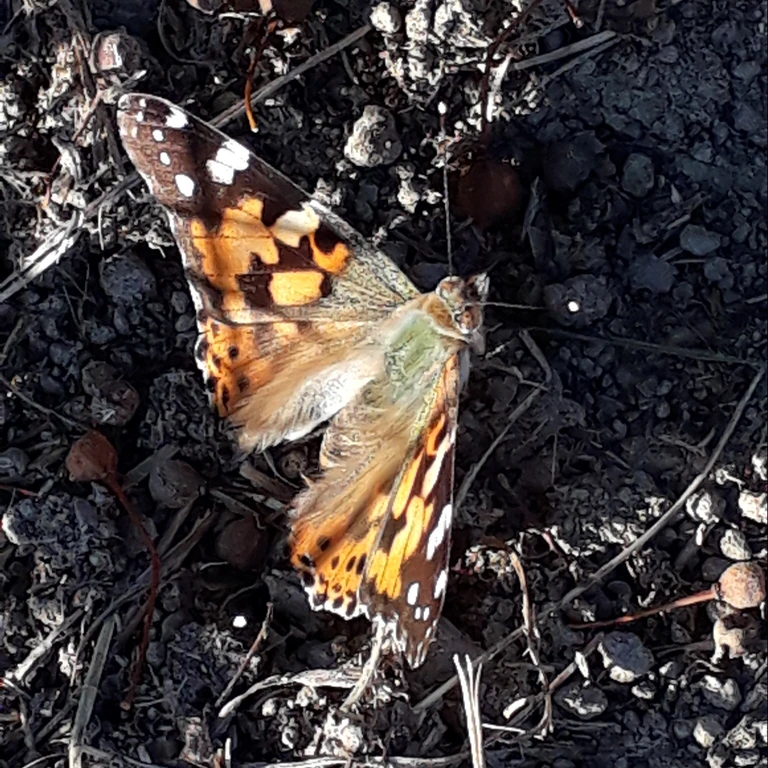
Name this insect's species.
Vanessa cardui
